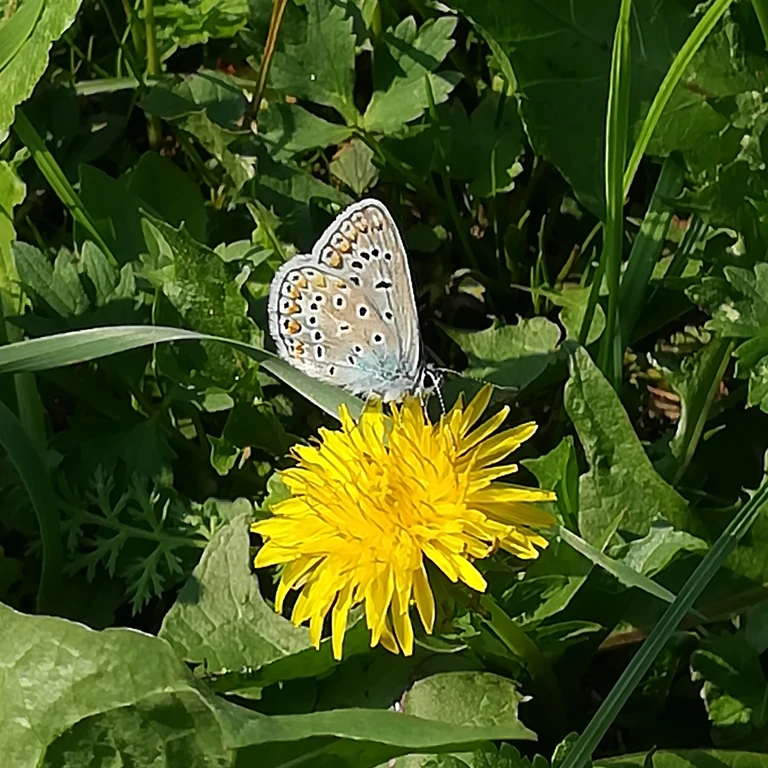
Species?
Polyommatus icarus
